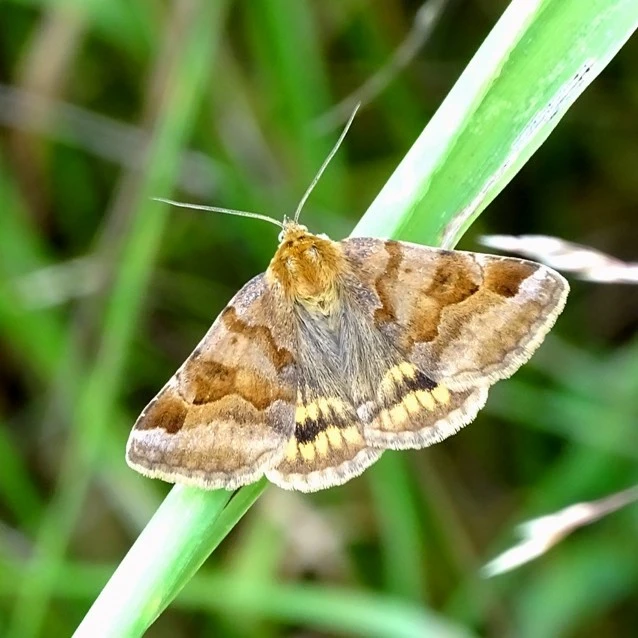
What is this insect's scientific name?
Euclidia glyphica
